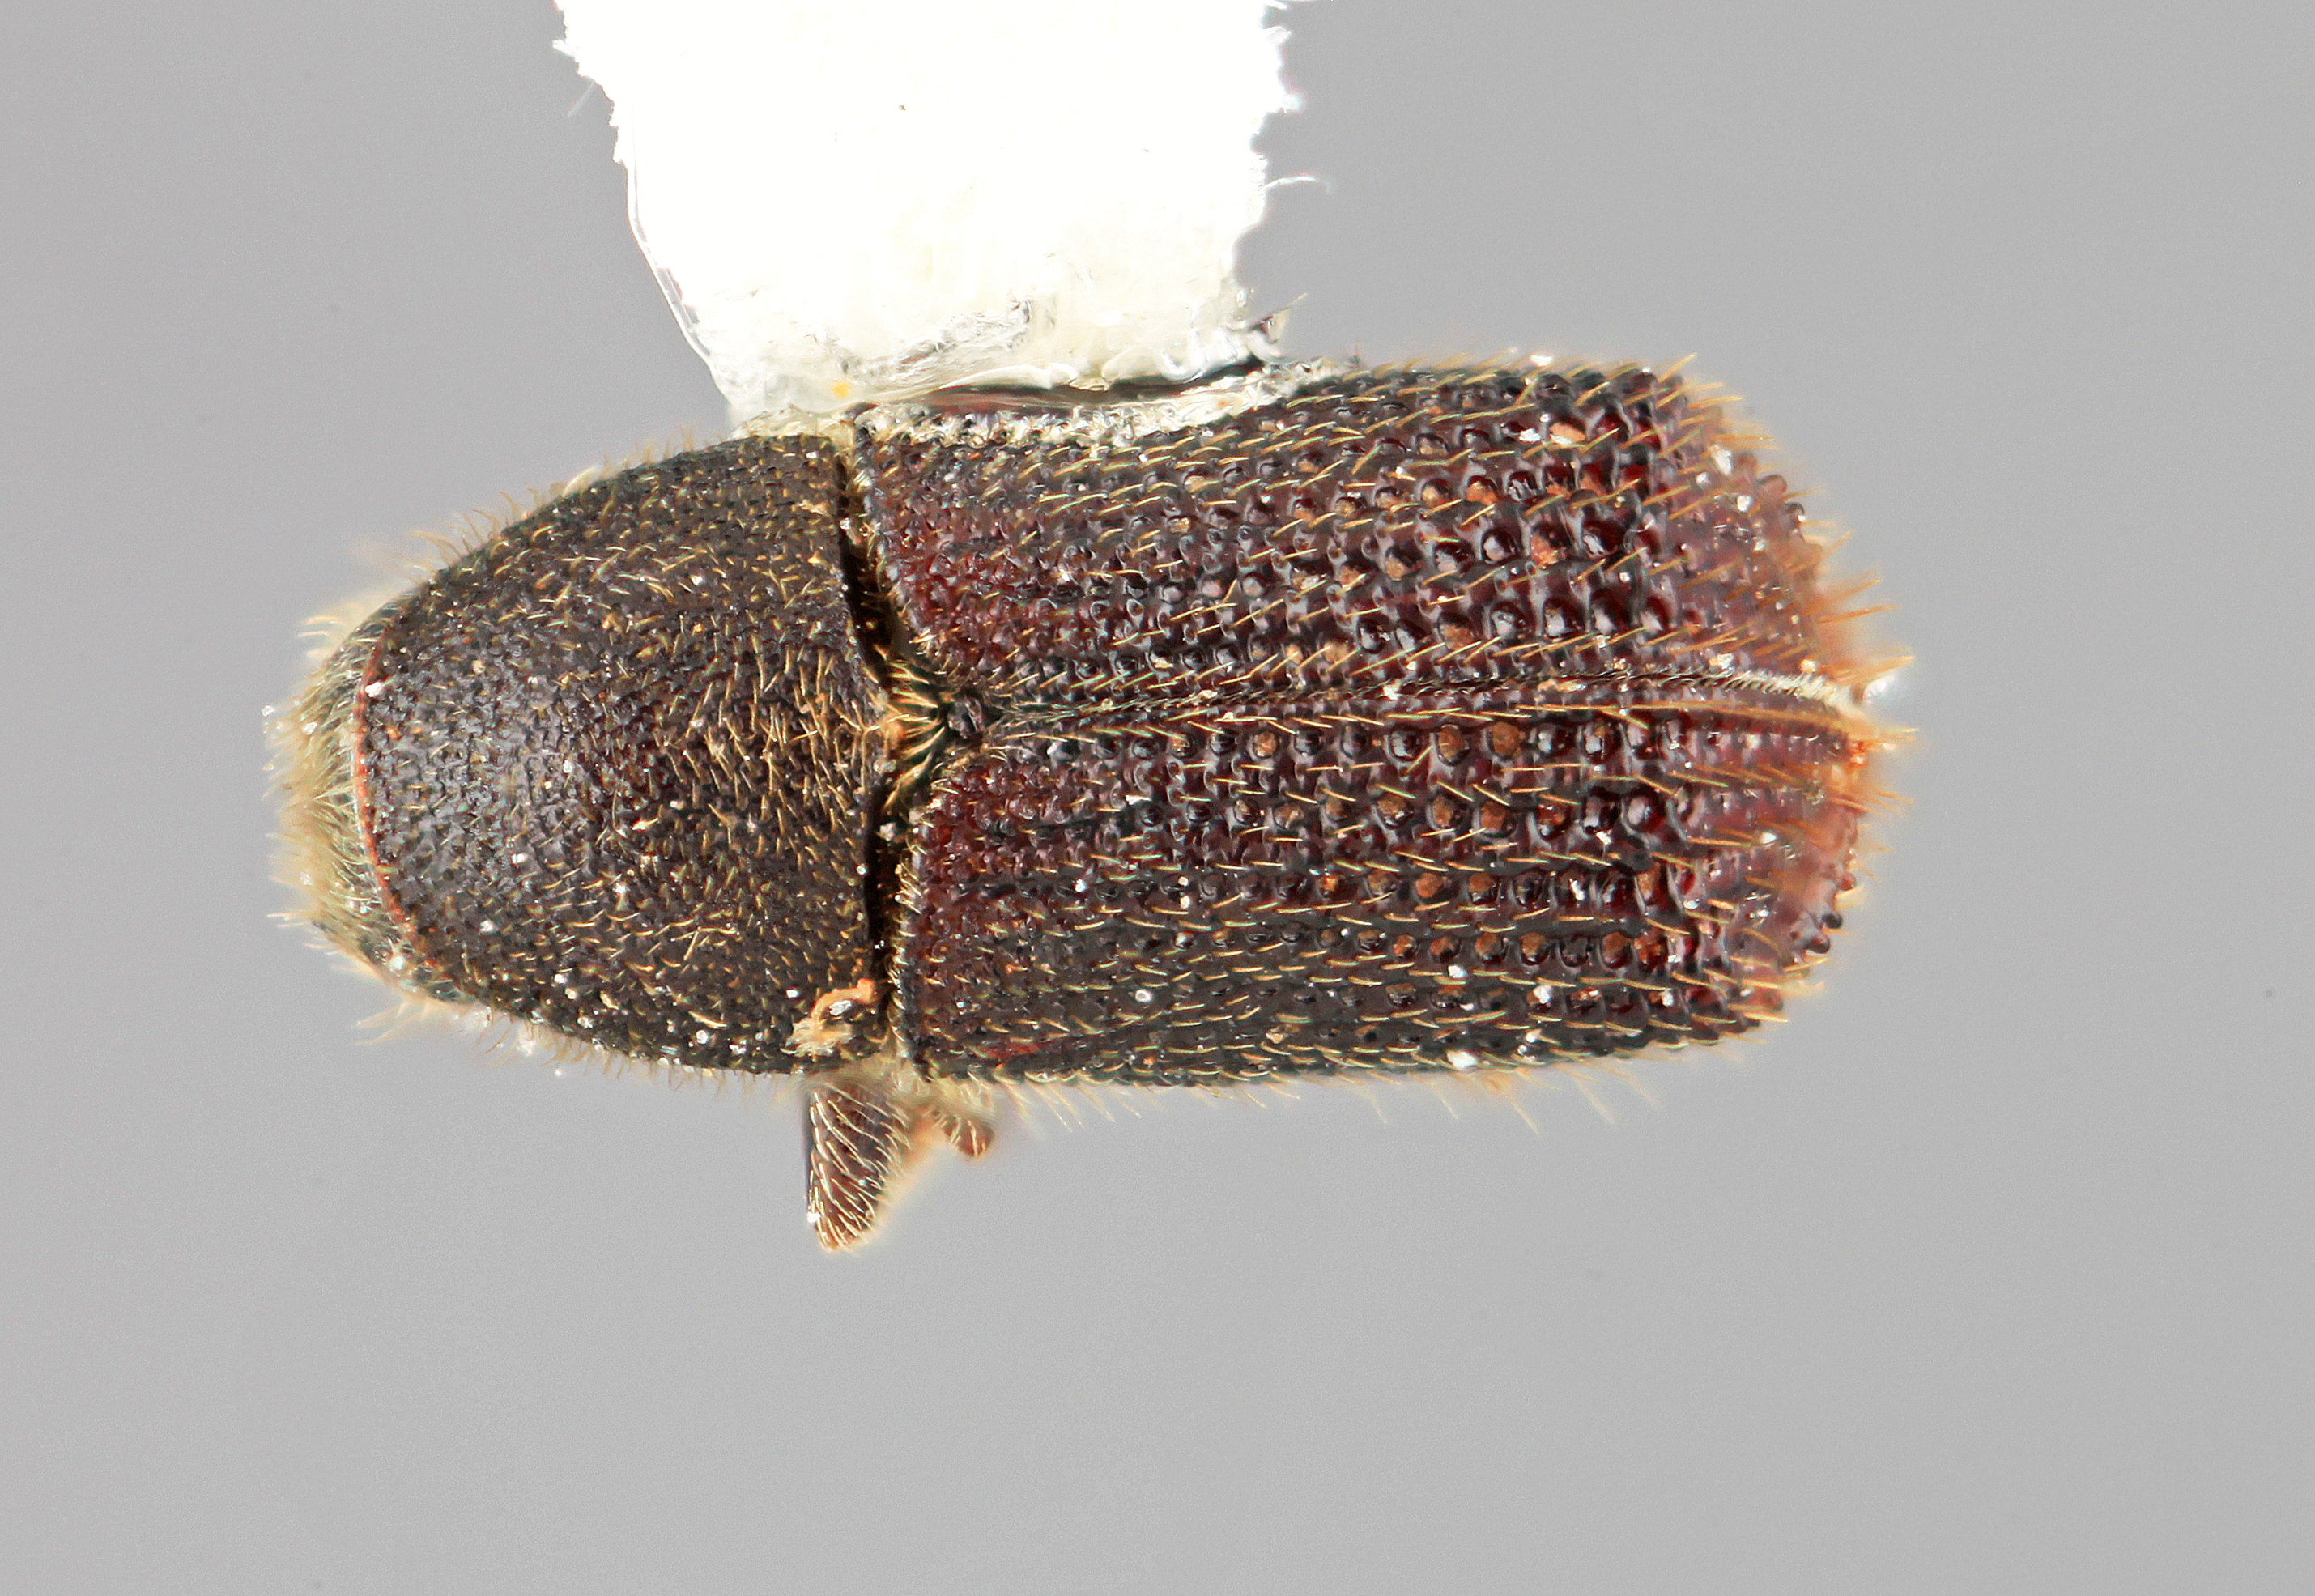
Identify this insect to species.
Phloeotribus perniciosus
